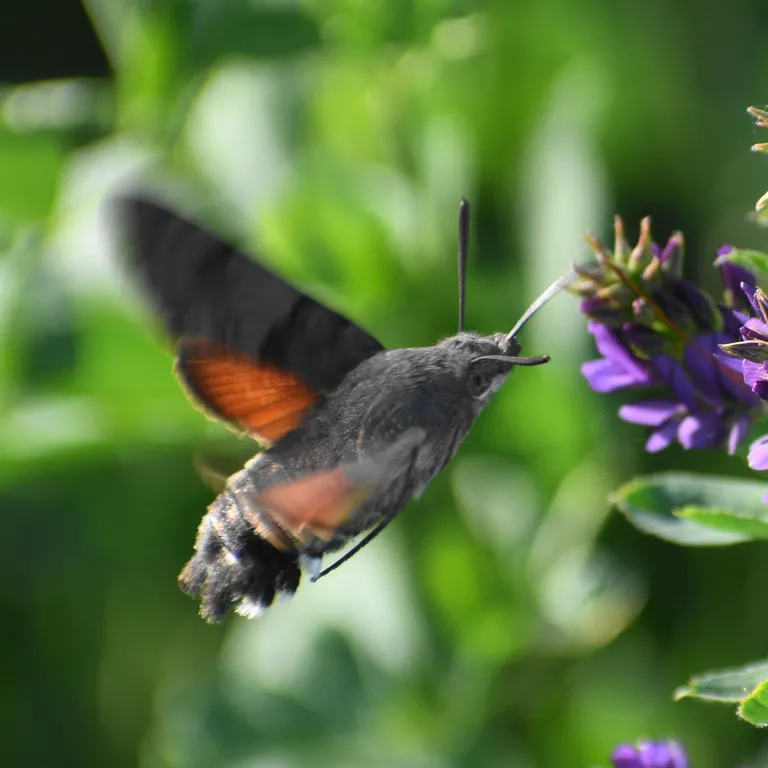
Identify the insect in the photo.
Macroglossum stellatarum
